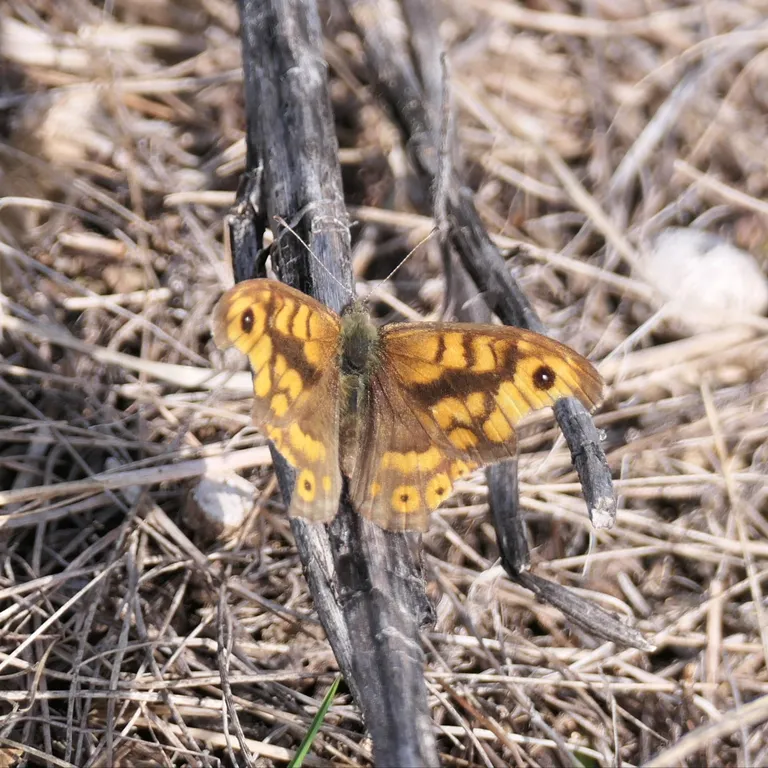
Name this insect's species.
Lasiommata megera (also Pararge megera)
